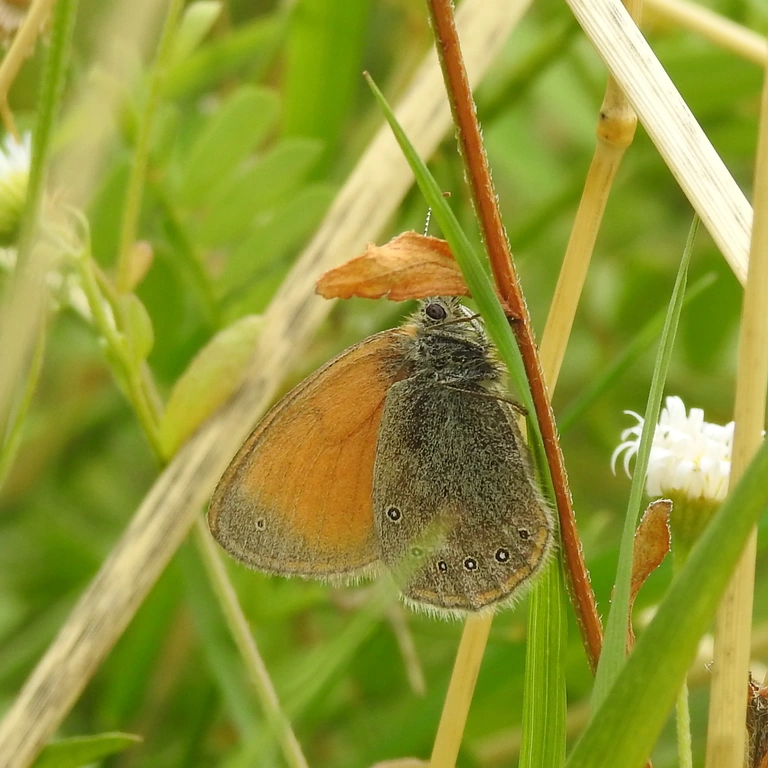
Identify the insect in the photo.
Coenonympha glycerion (also Coenonympha iphis)
